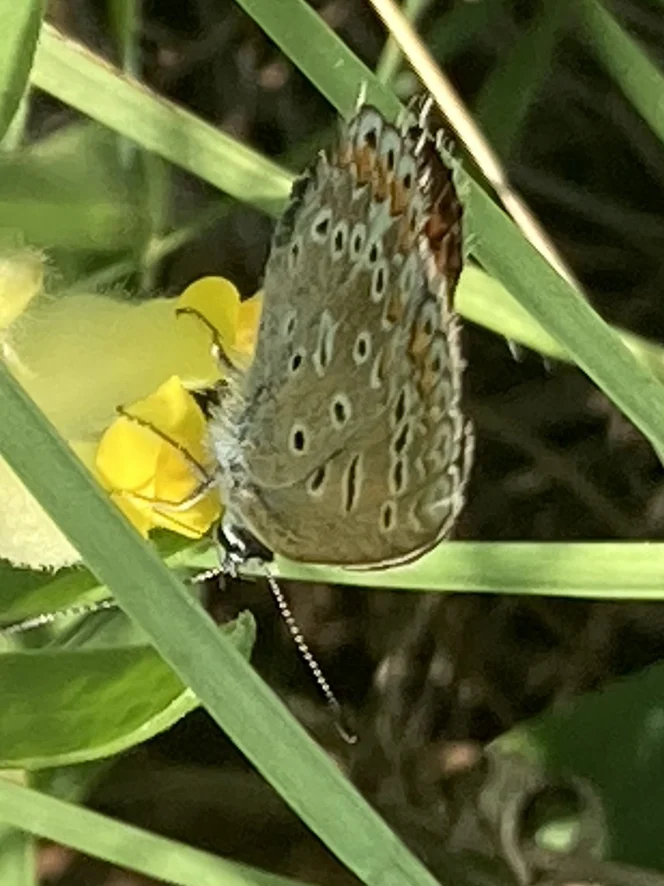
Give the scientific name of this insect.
Polyommatus icarus
